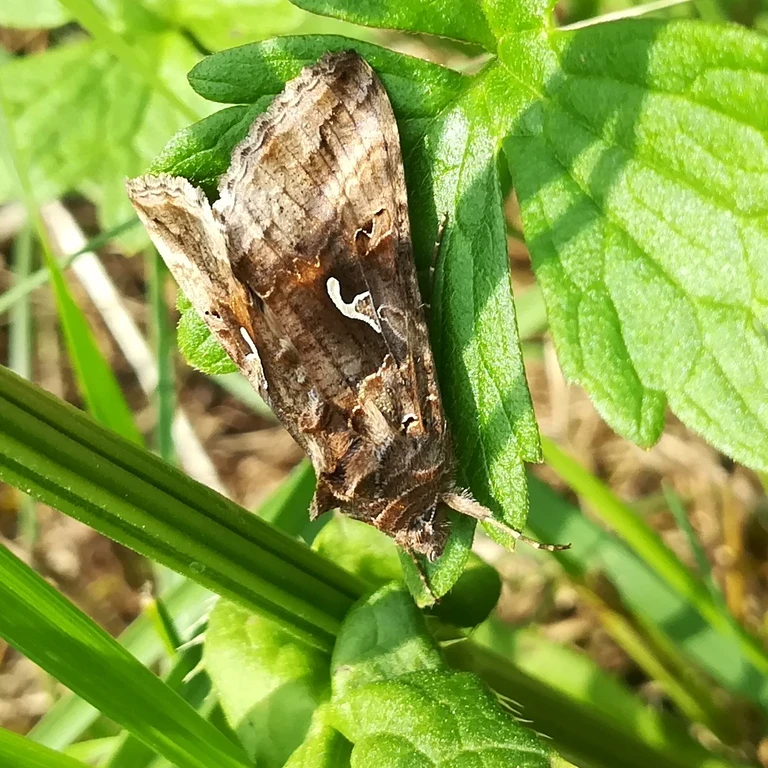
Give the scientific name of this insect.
Autographa gamma
